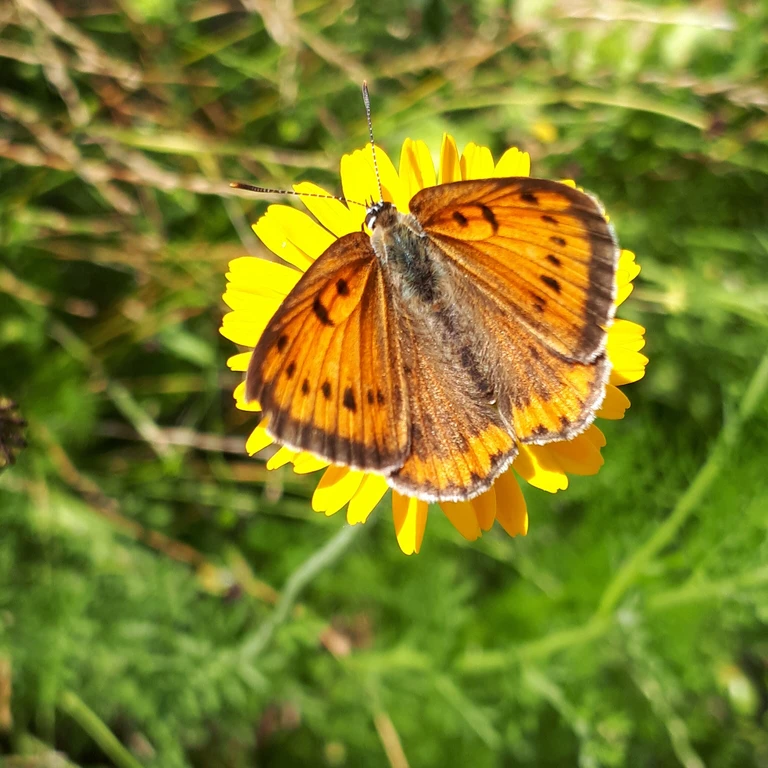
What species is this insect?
Lycaena dispar
